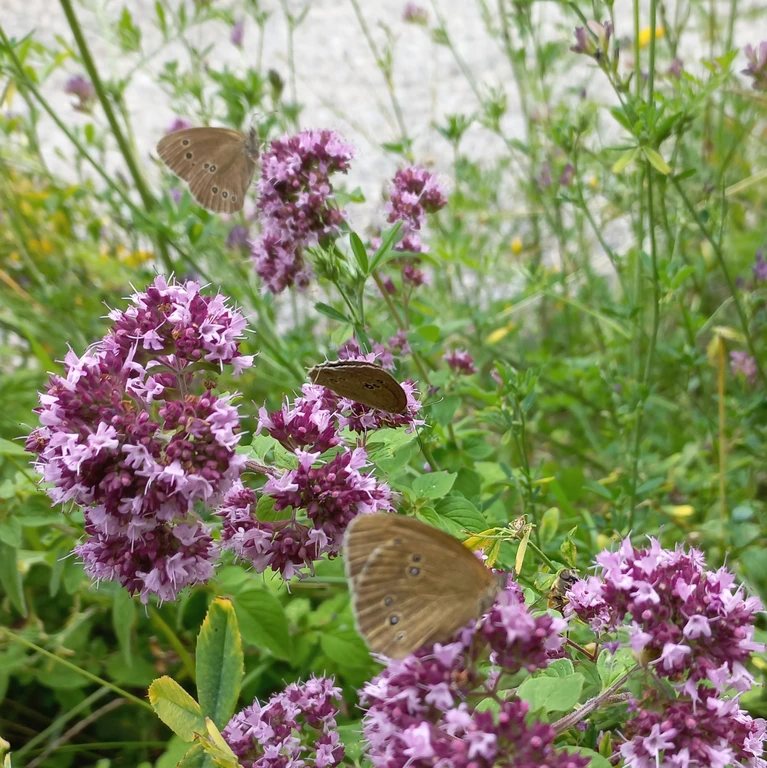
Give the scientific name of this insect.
Aphantopus hyperantus
